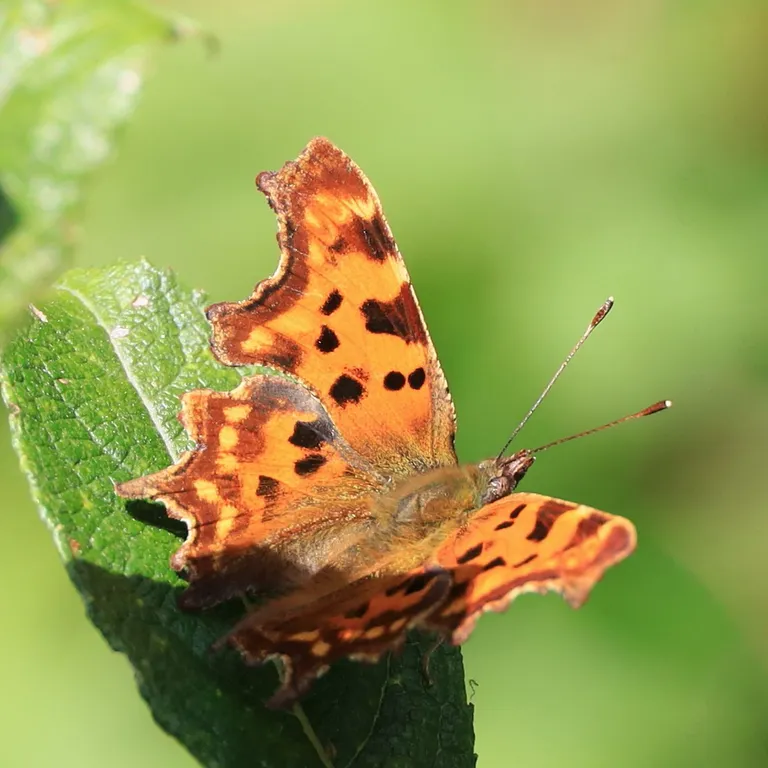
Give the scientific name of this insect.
Polygonia c-album
